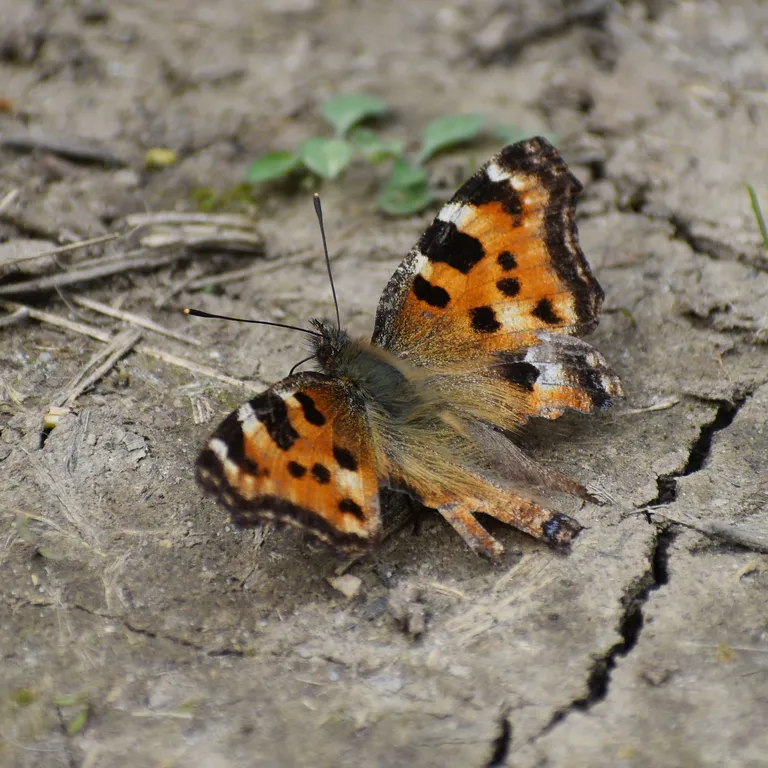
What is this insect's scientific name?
Nymphalis polychloros
